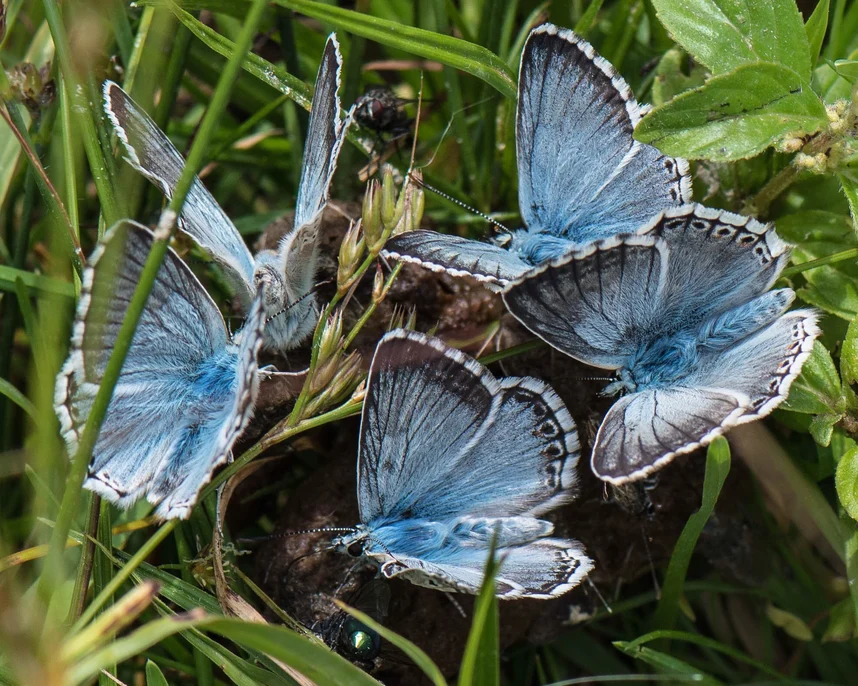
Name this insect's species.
Lysandra coridon
